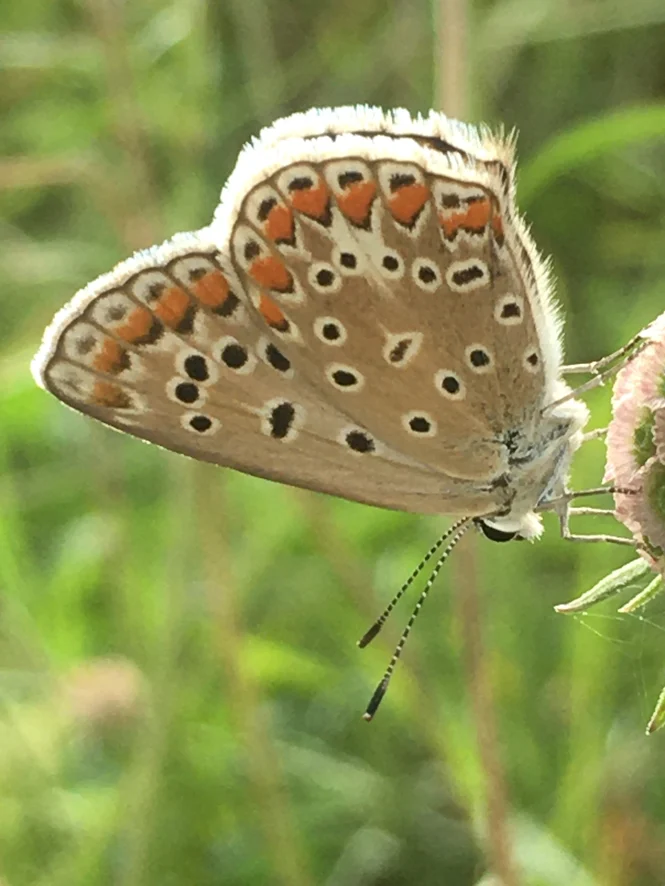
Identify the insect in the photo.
Polyommatus icarus
